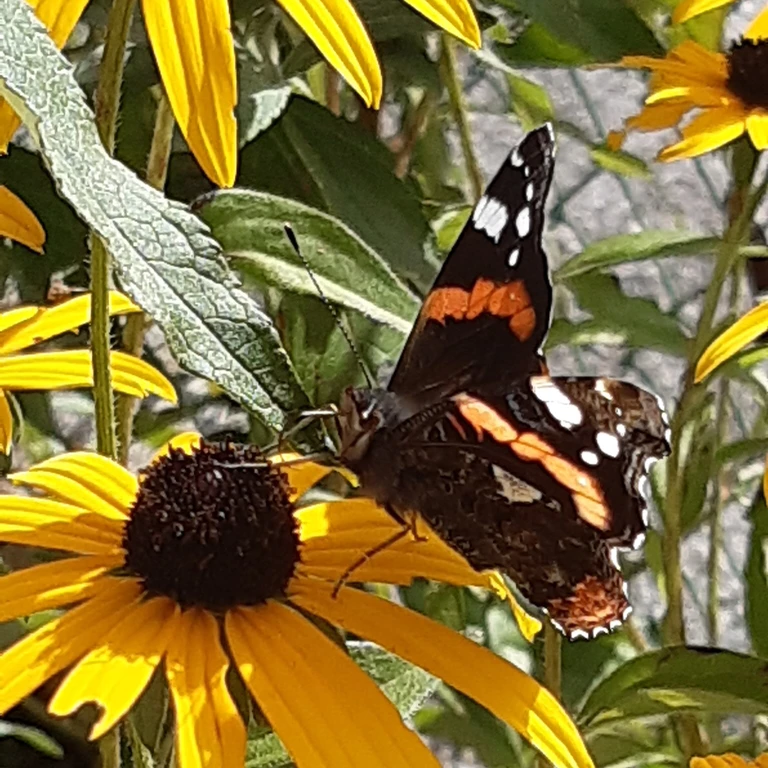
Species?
Vanessa atalanta
